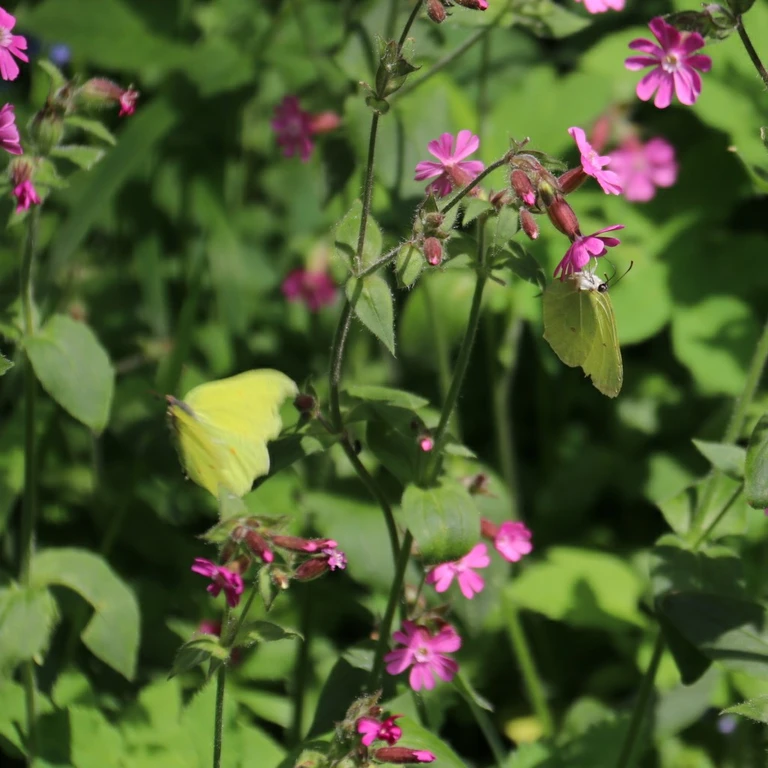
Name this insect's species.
Gonepteryx rhamni
